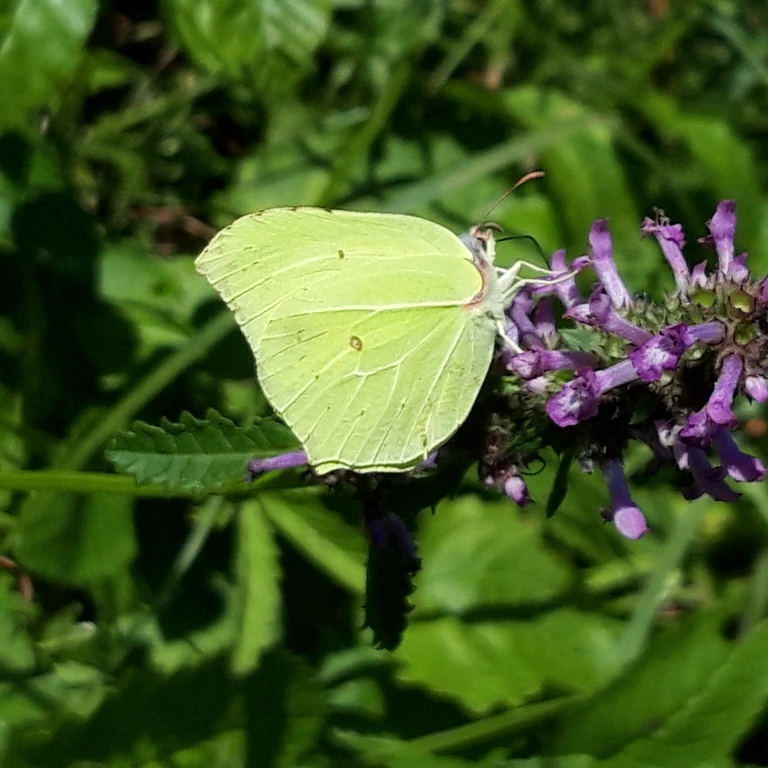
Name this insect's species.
Gonepteryx rhamni
